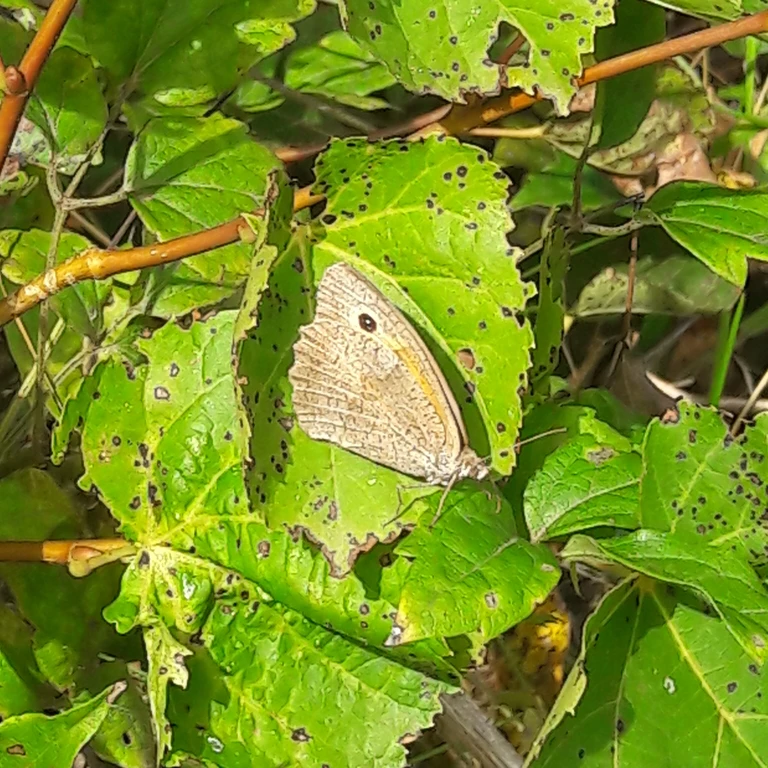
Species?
Maniola jurtina
